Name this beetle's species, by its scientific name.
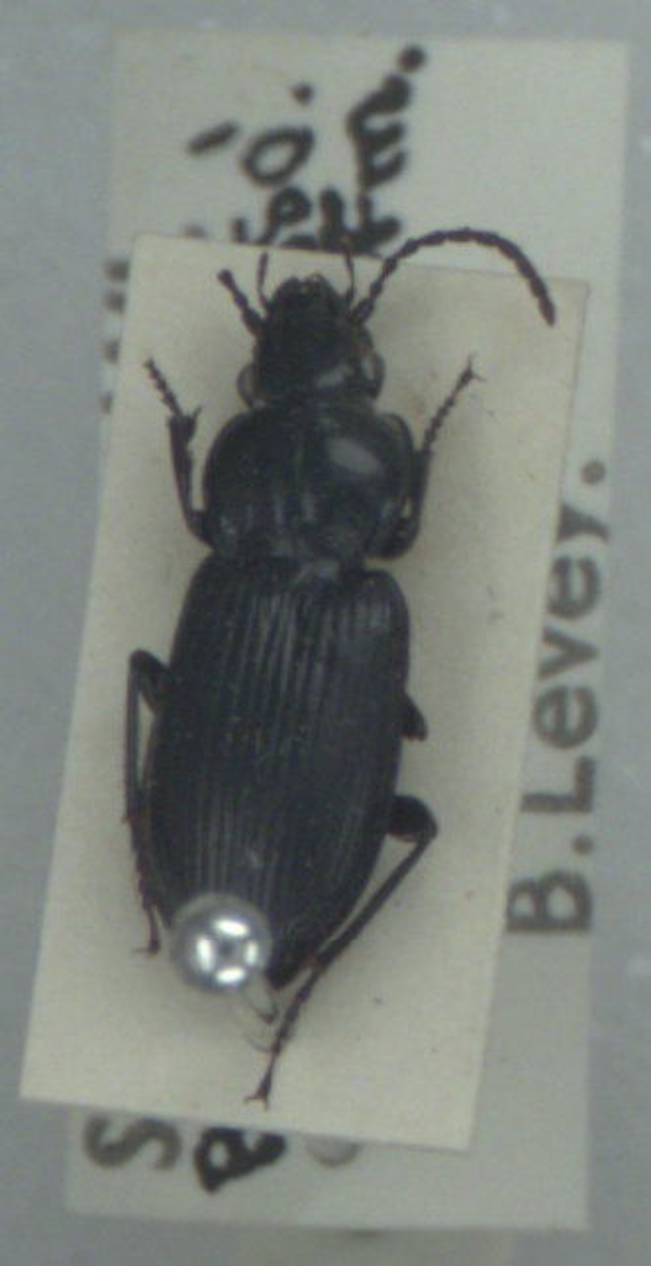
Pterostichus nigrita
